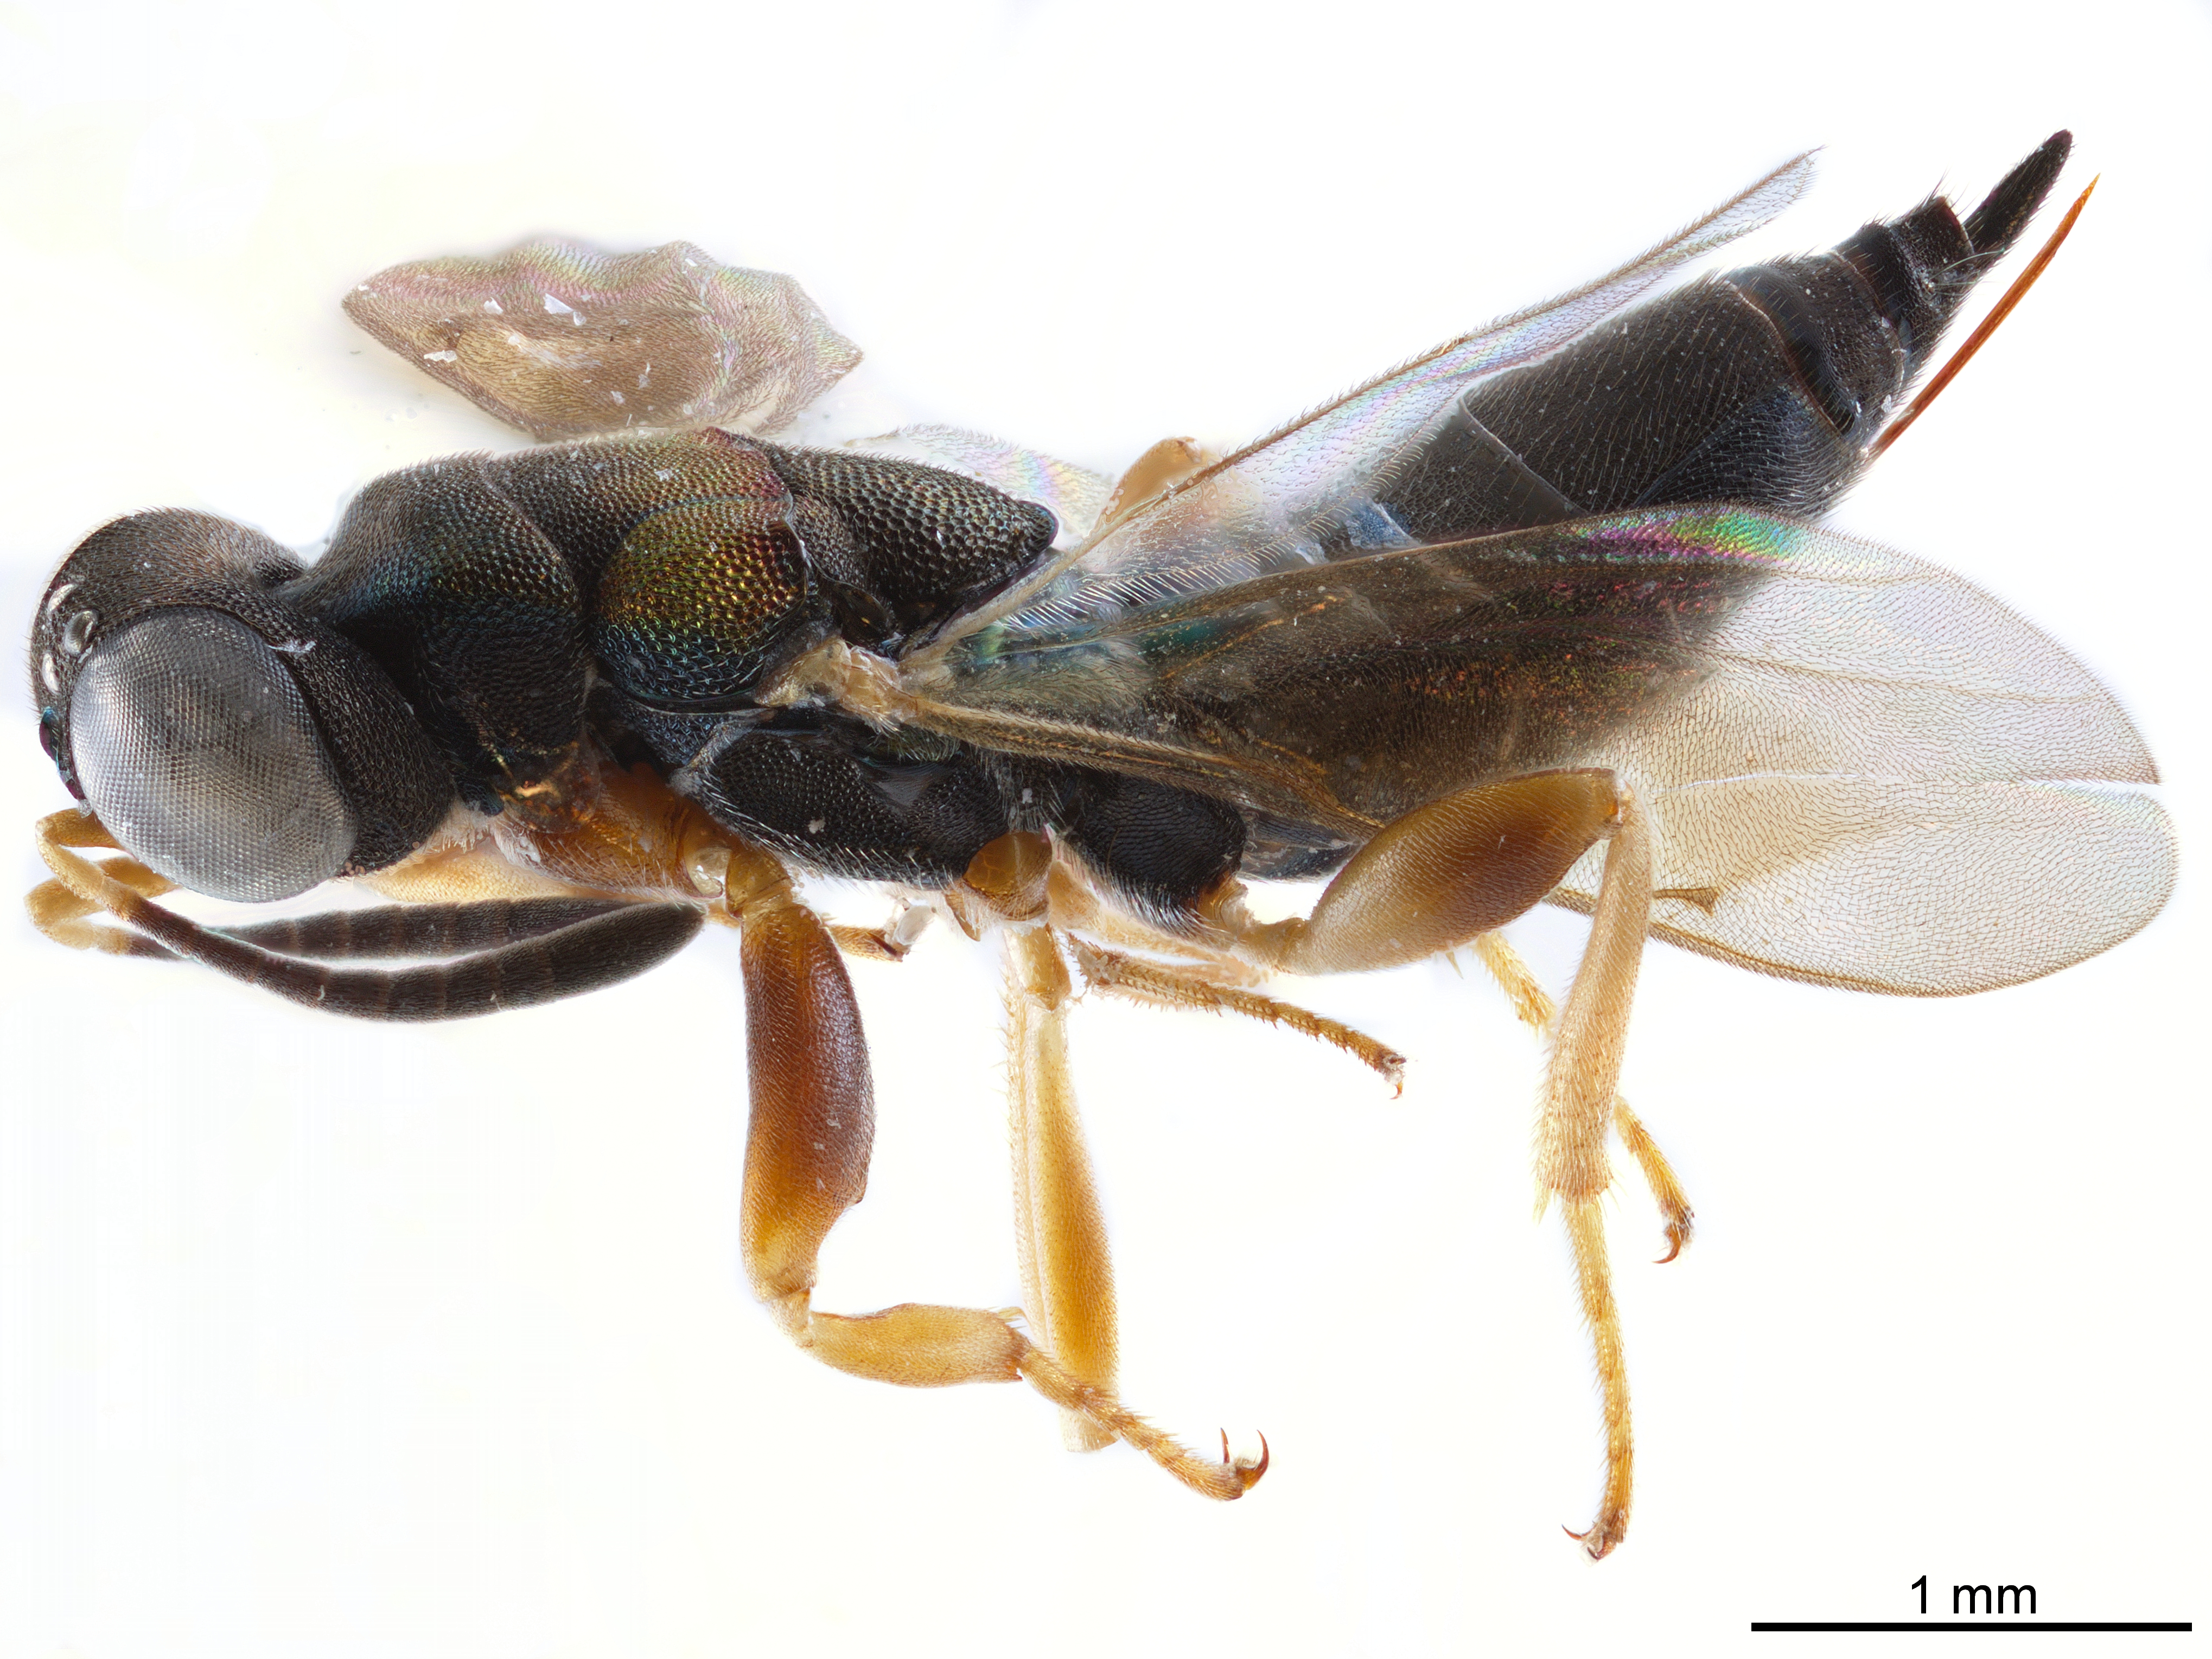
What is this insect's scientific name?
Neoepistenia flavoscapus
